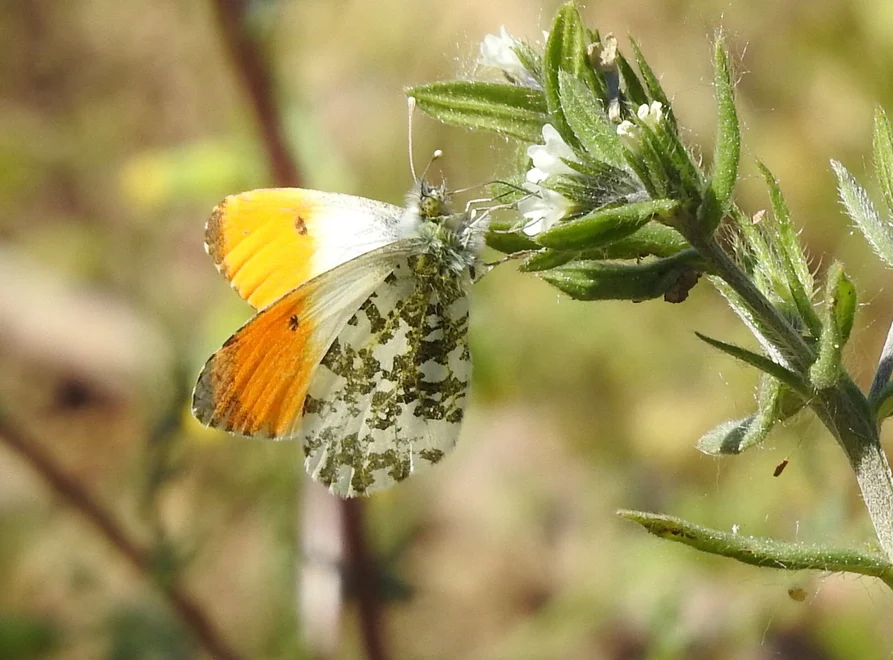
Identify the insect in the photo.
Anthocharis cardamines
